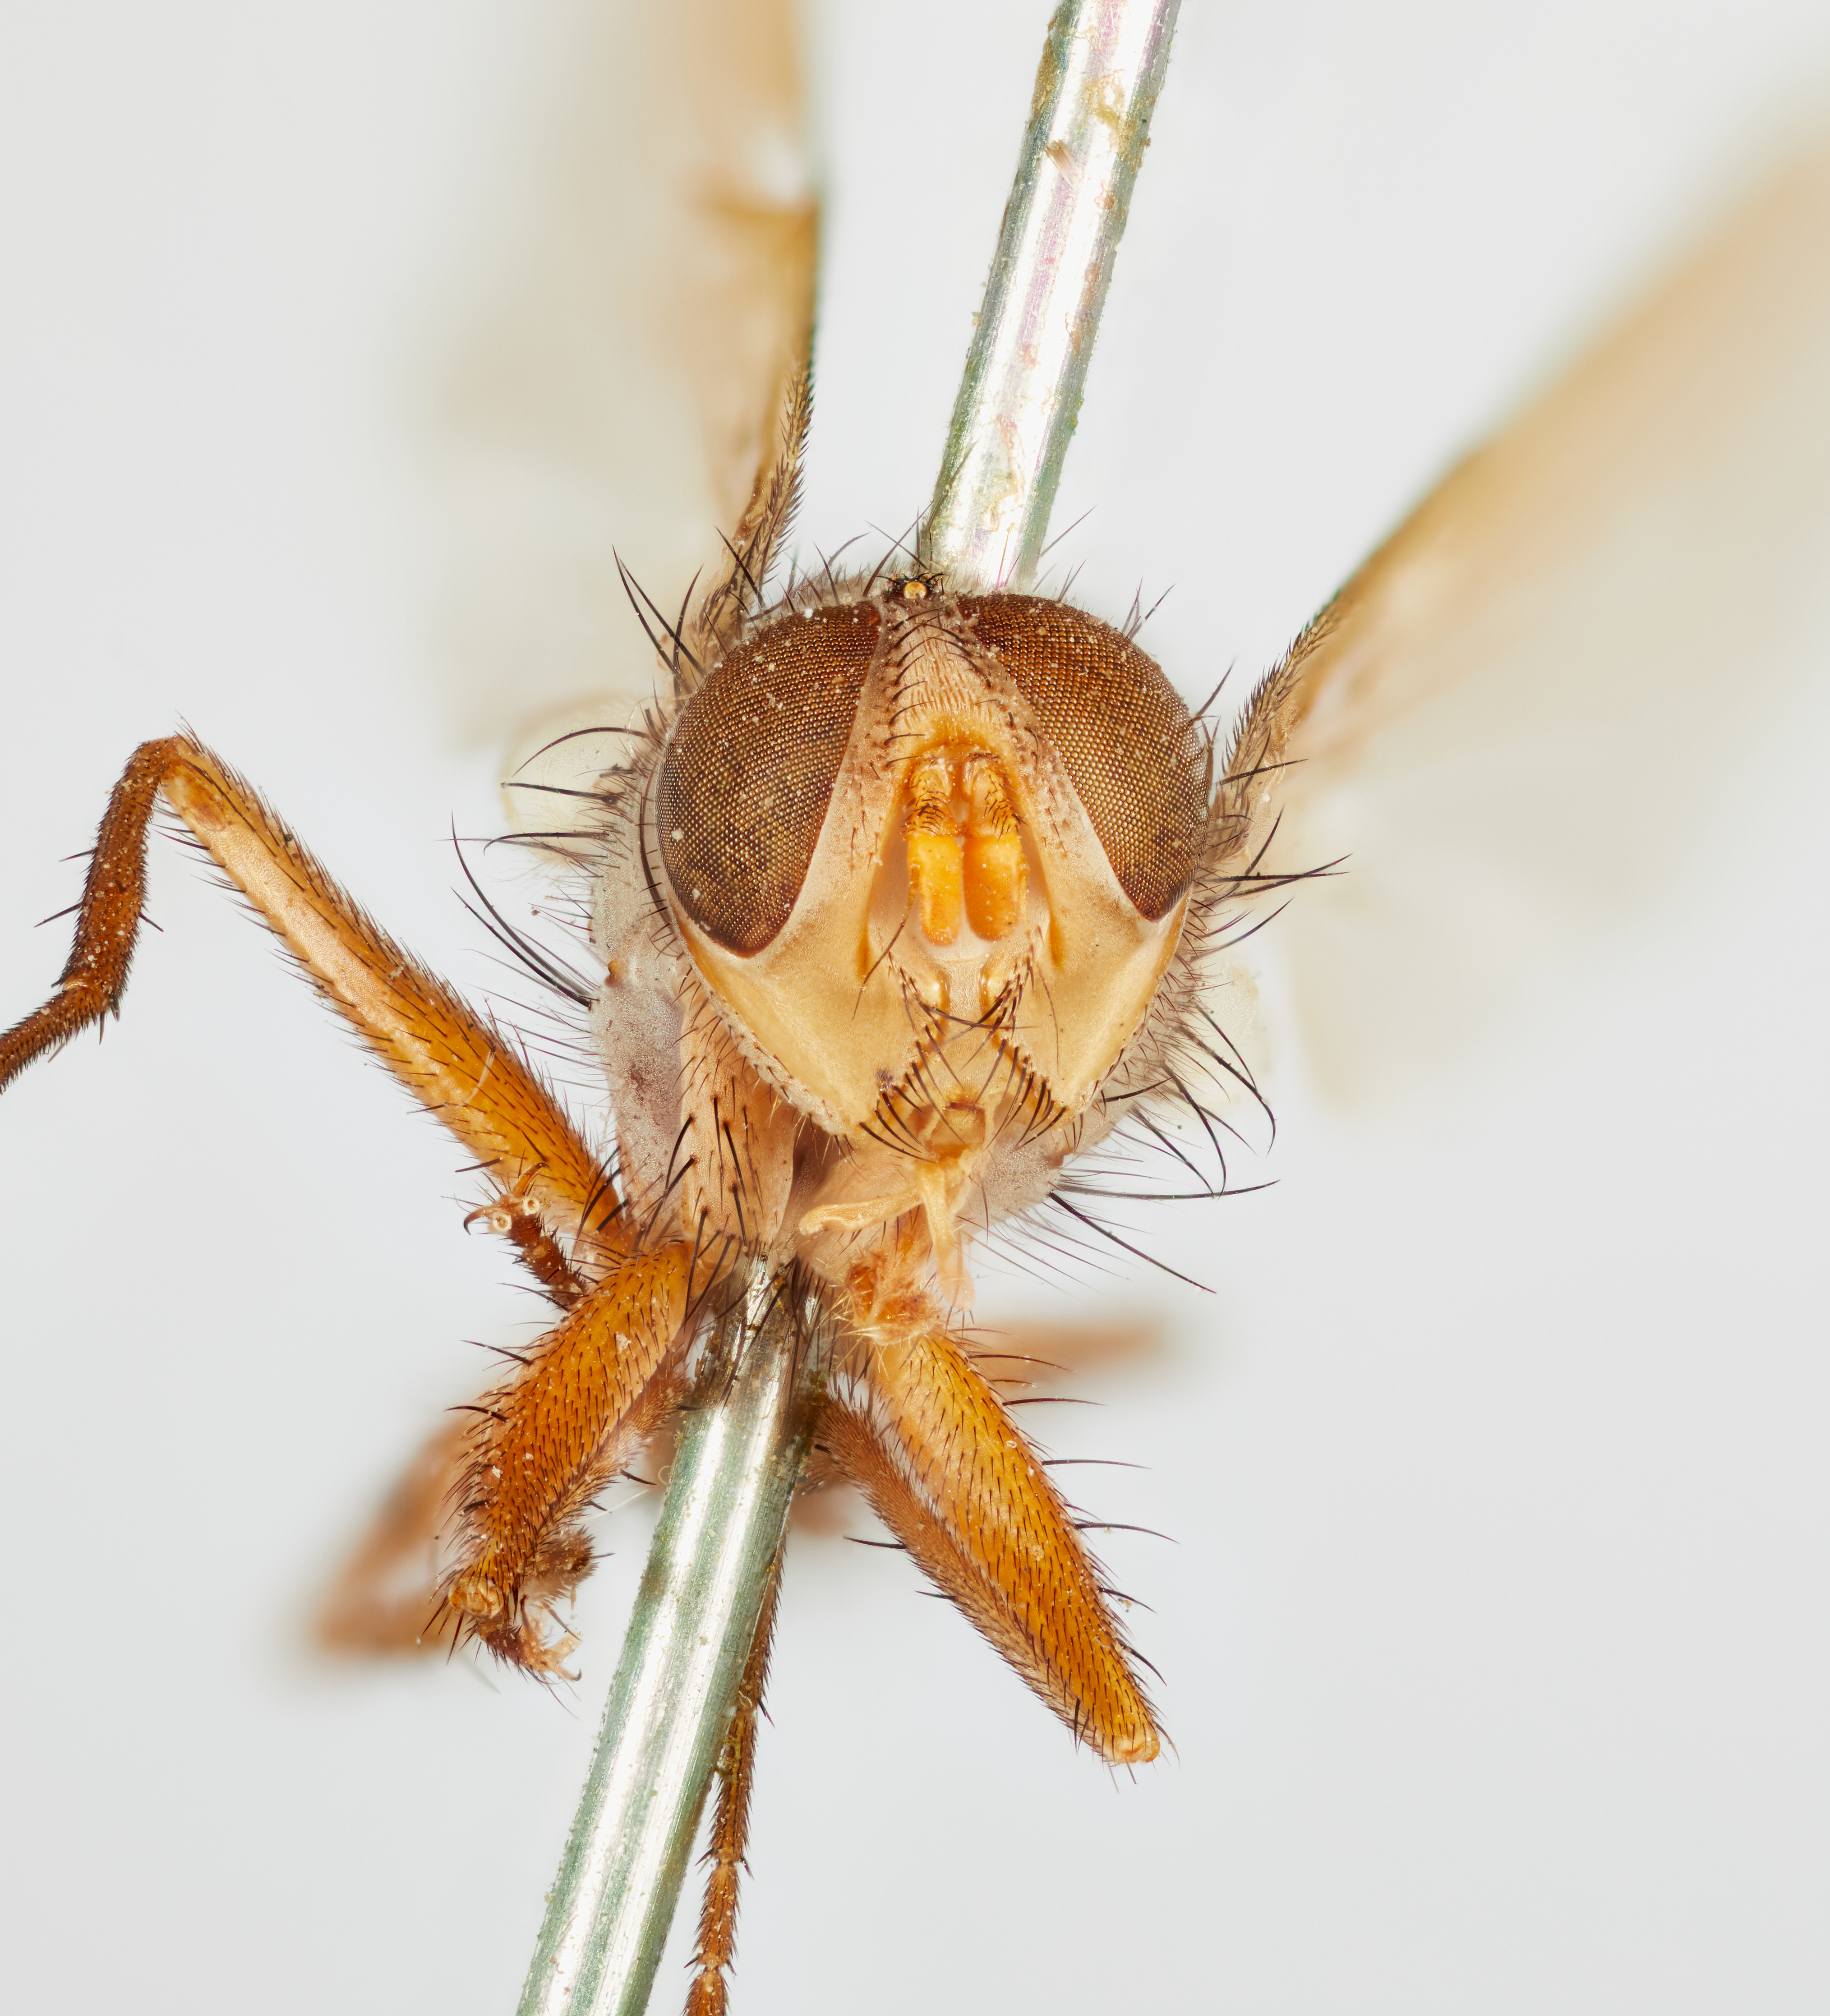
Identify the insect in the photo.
Eutrixa exile
